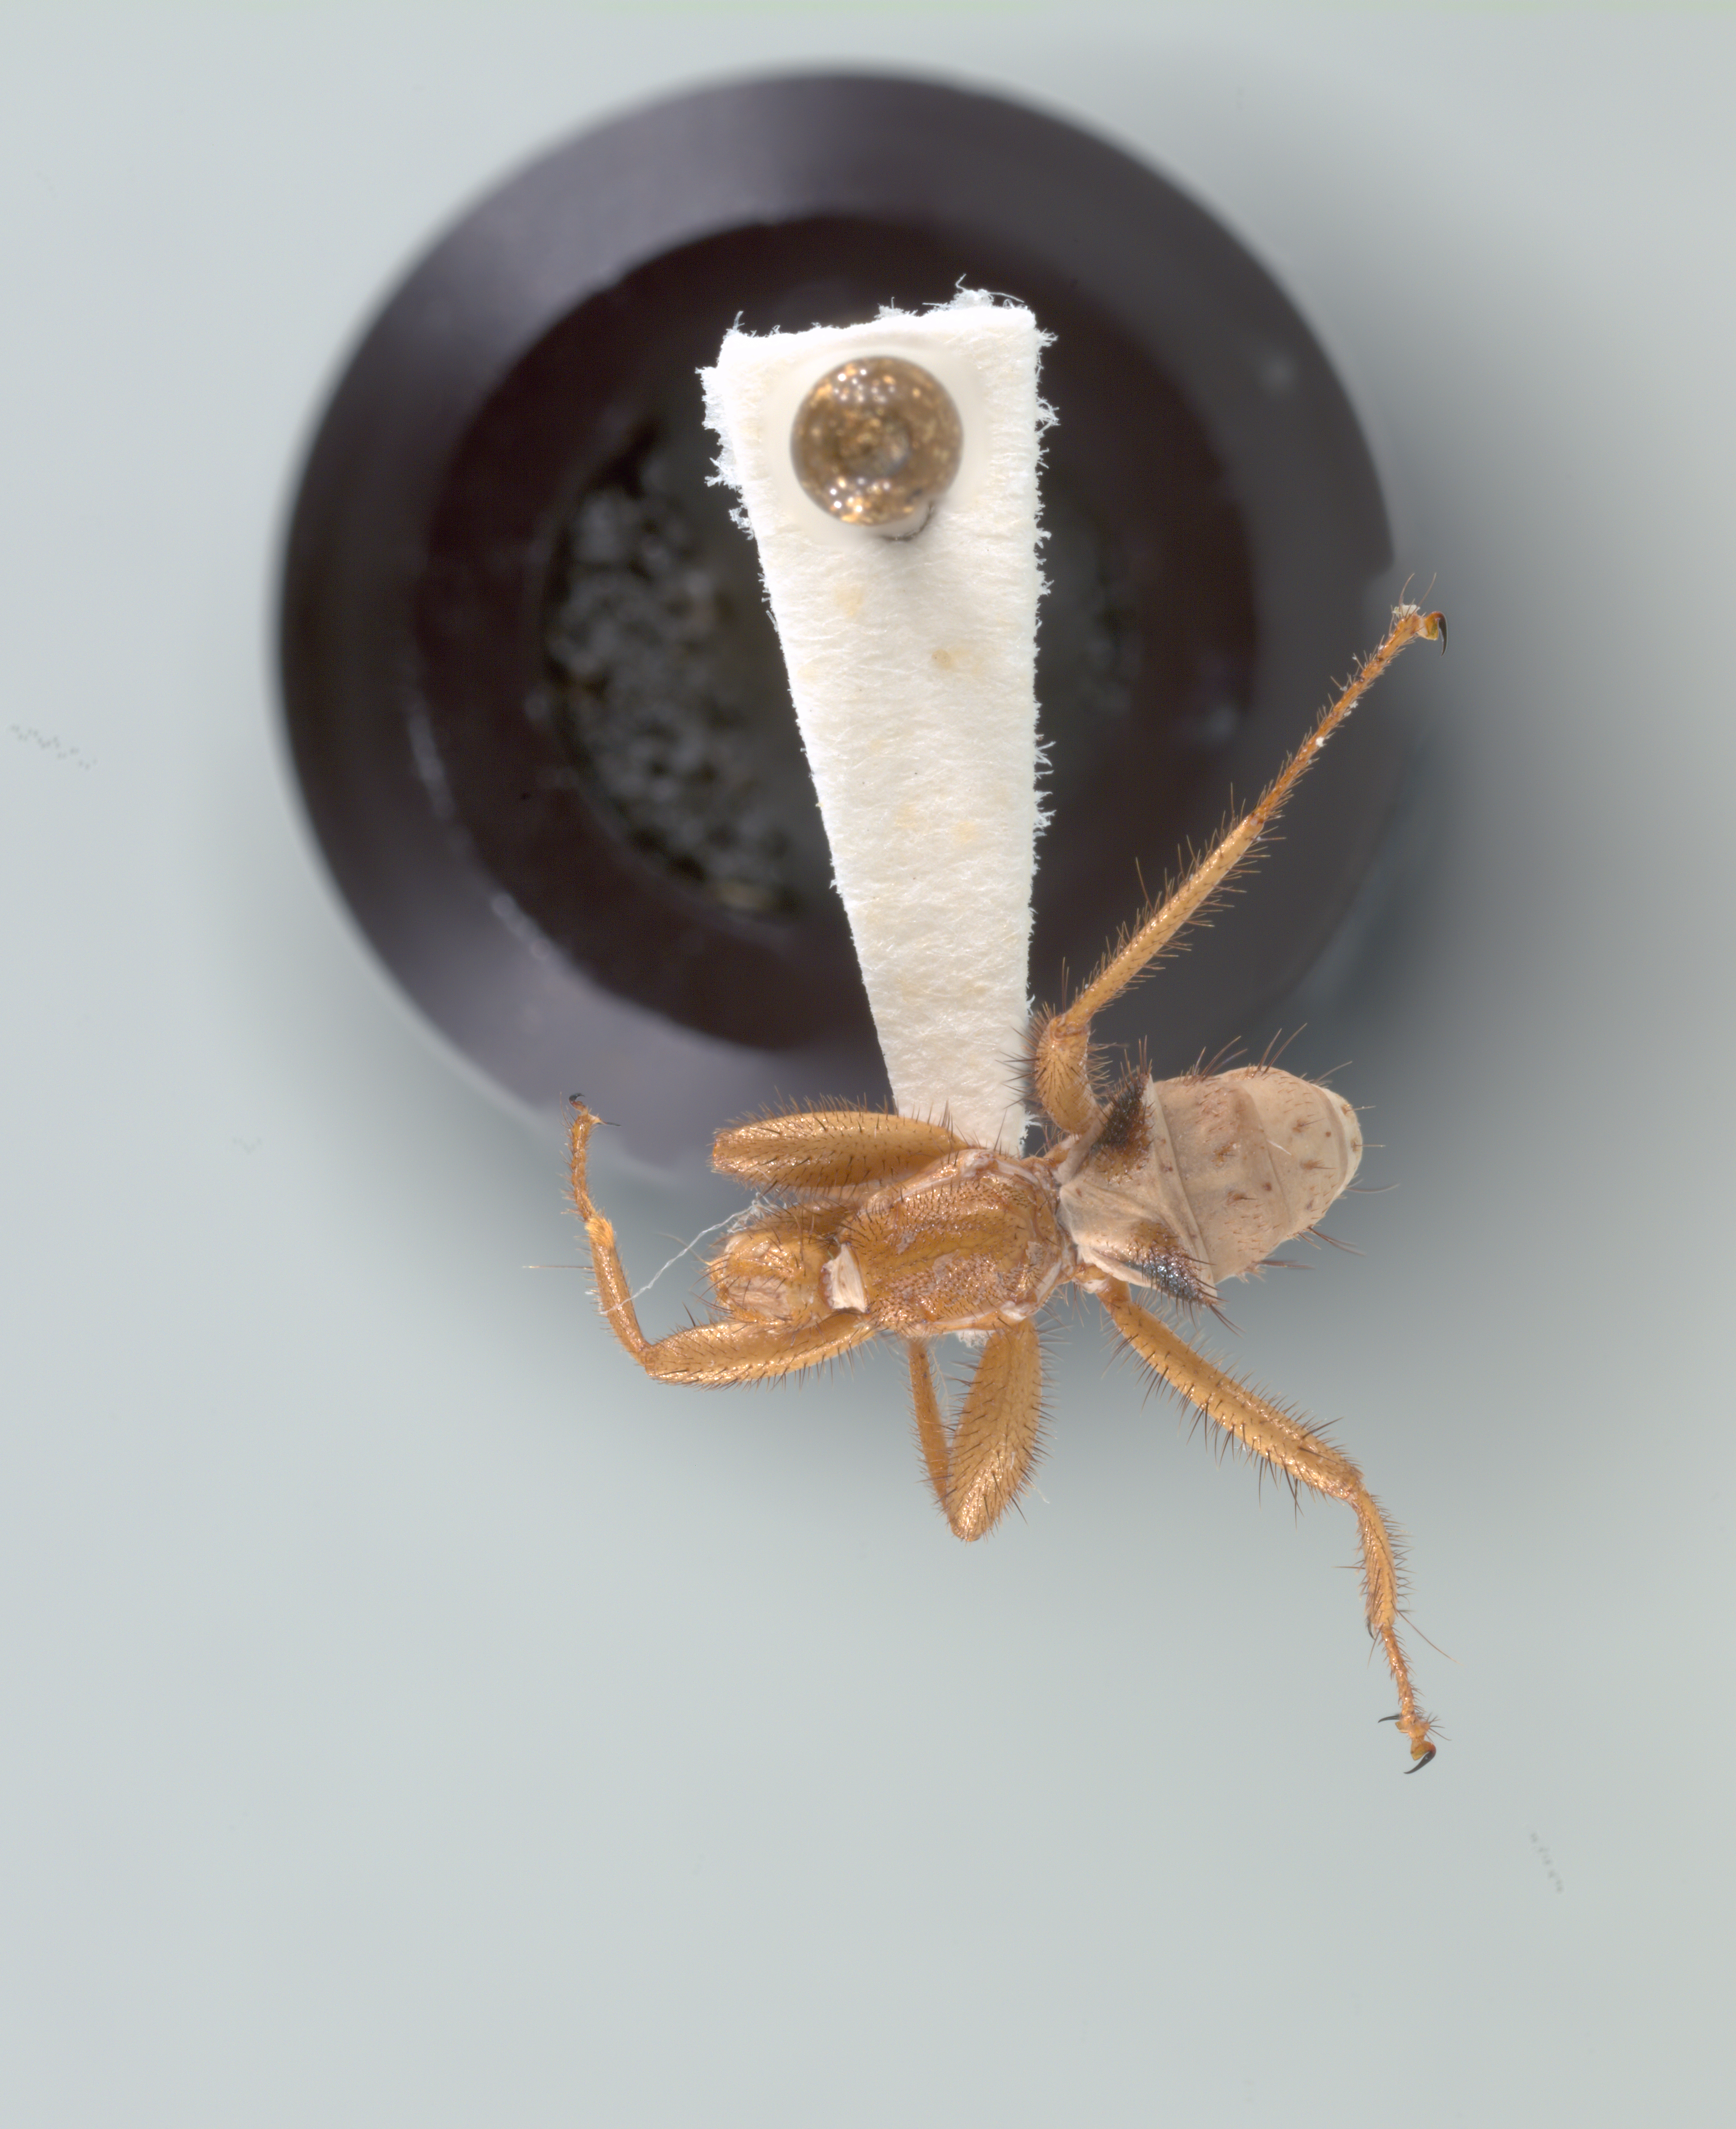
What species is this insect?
Mystacinobia zelandica
